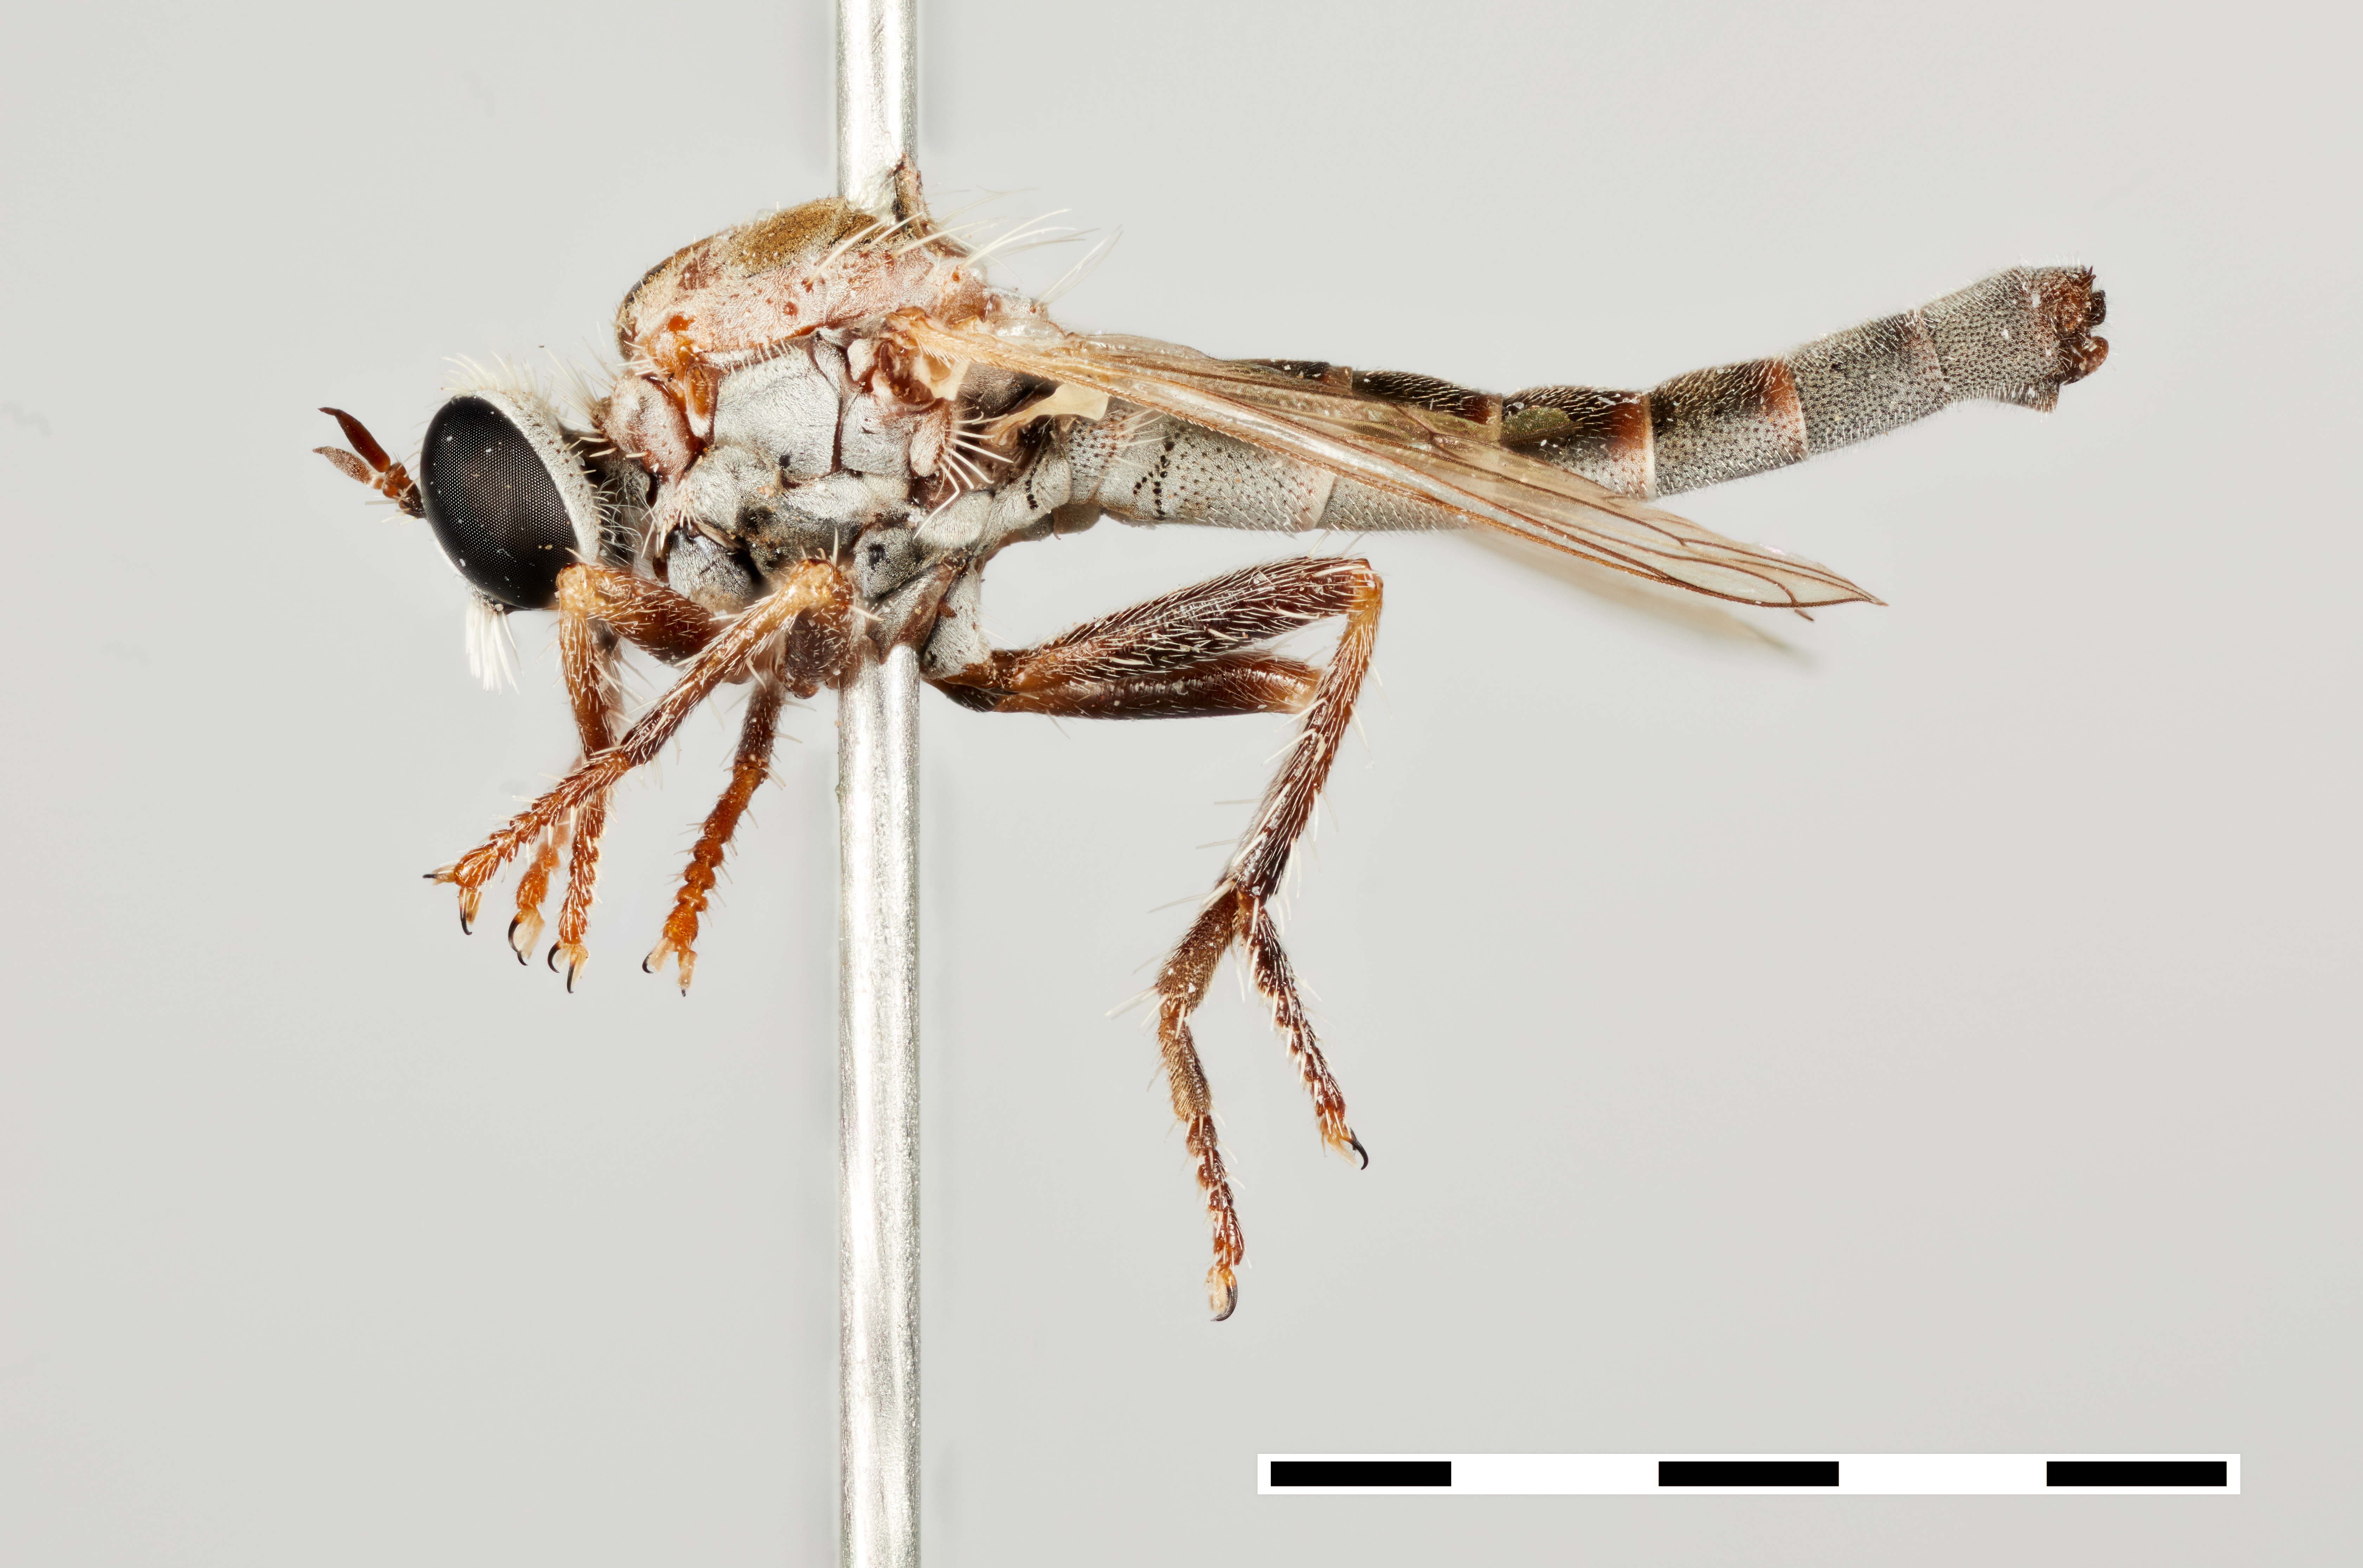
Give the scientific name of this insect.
Microphontes gaiophanes
